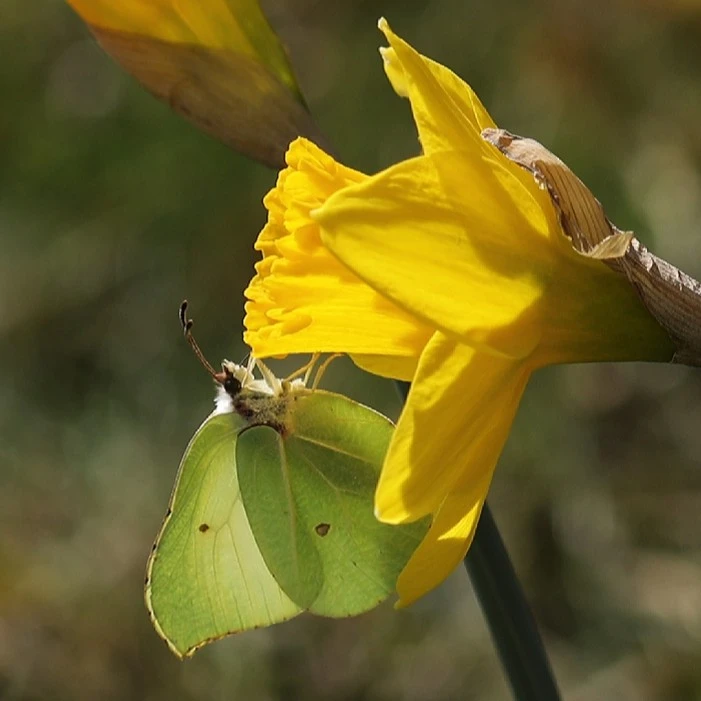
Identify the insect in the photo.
Gonepteryx rhamni
